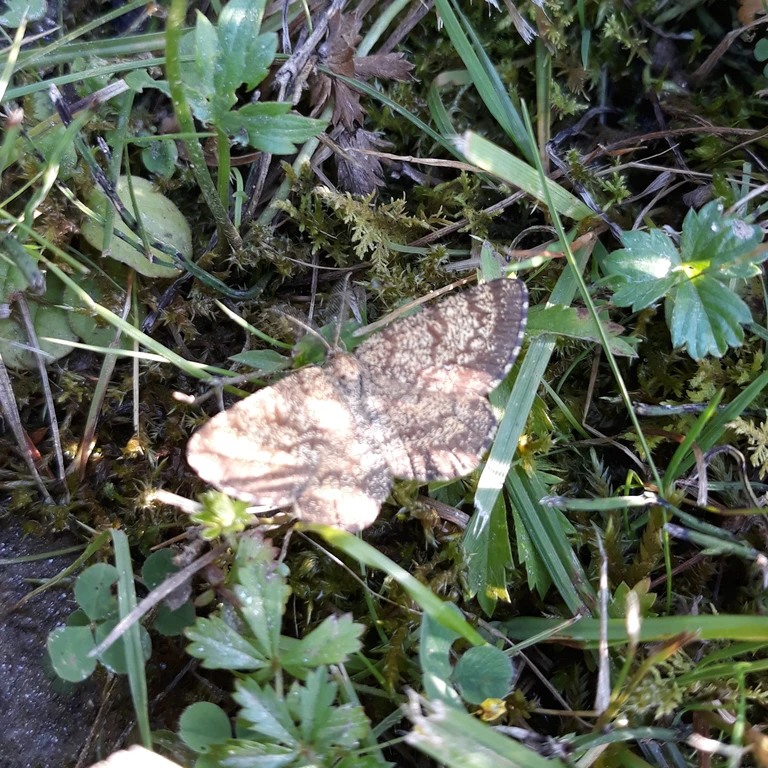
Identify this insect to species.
Ematurga atomaria
